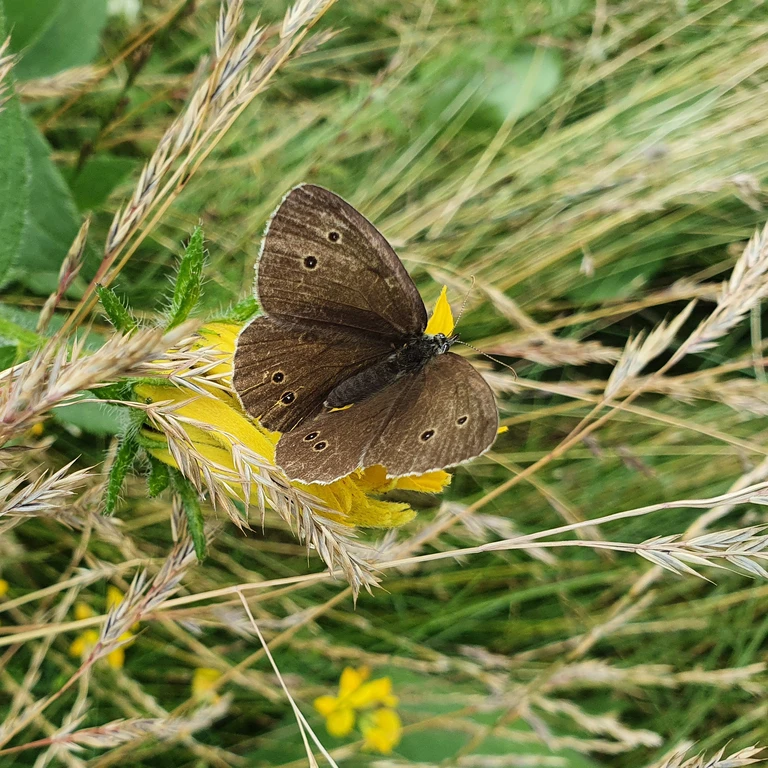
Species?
Aphantopus hyperantus
